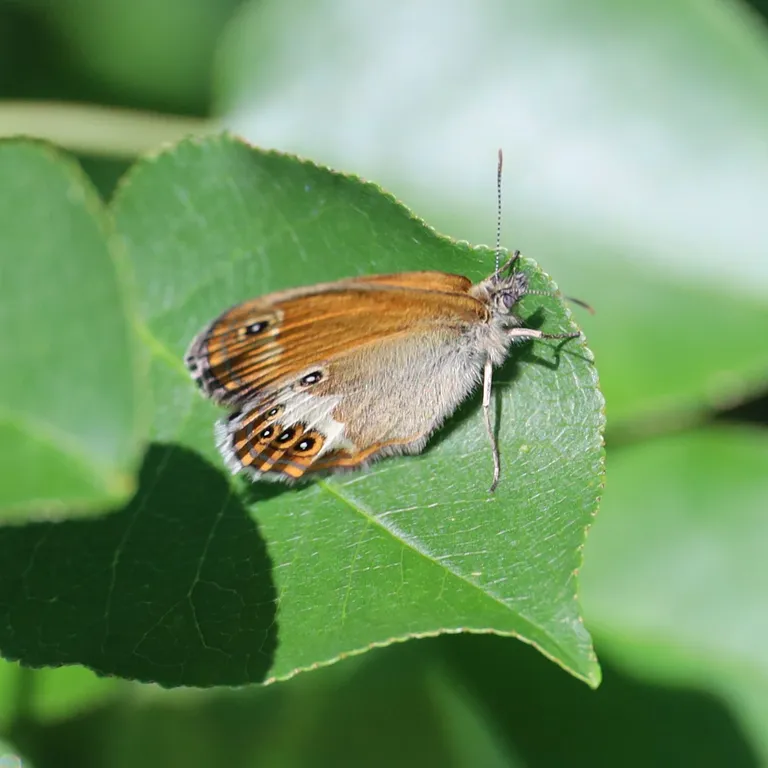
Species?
Coenonympha arcania
